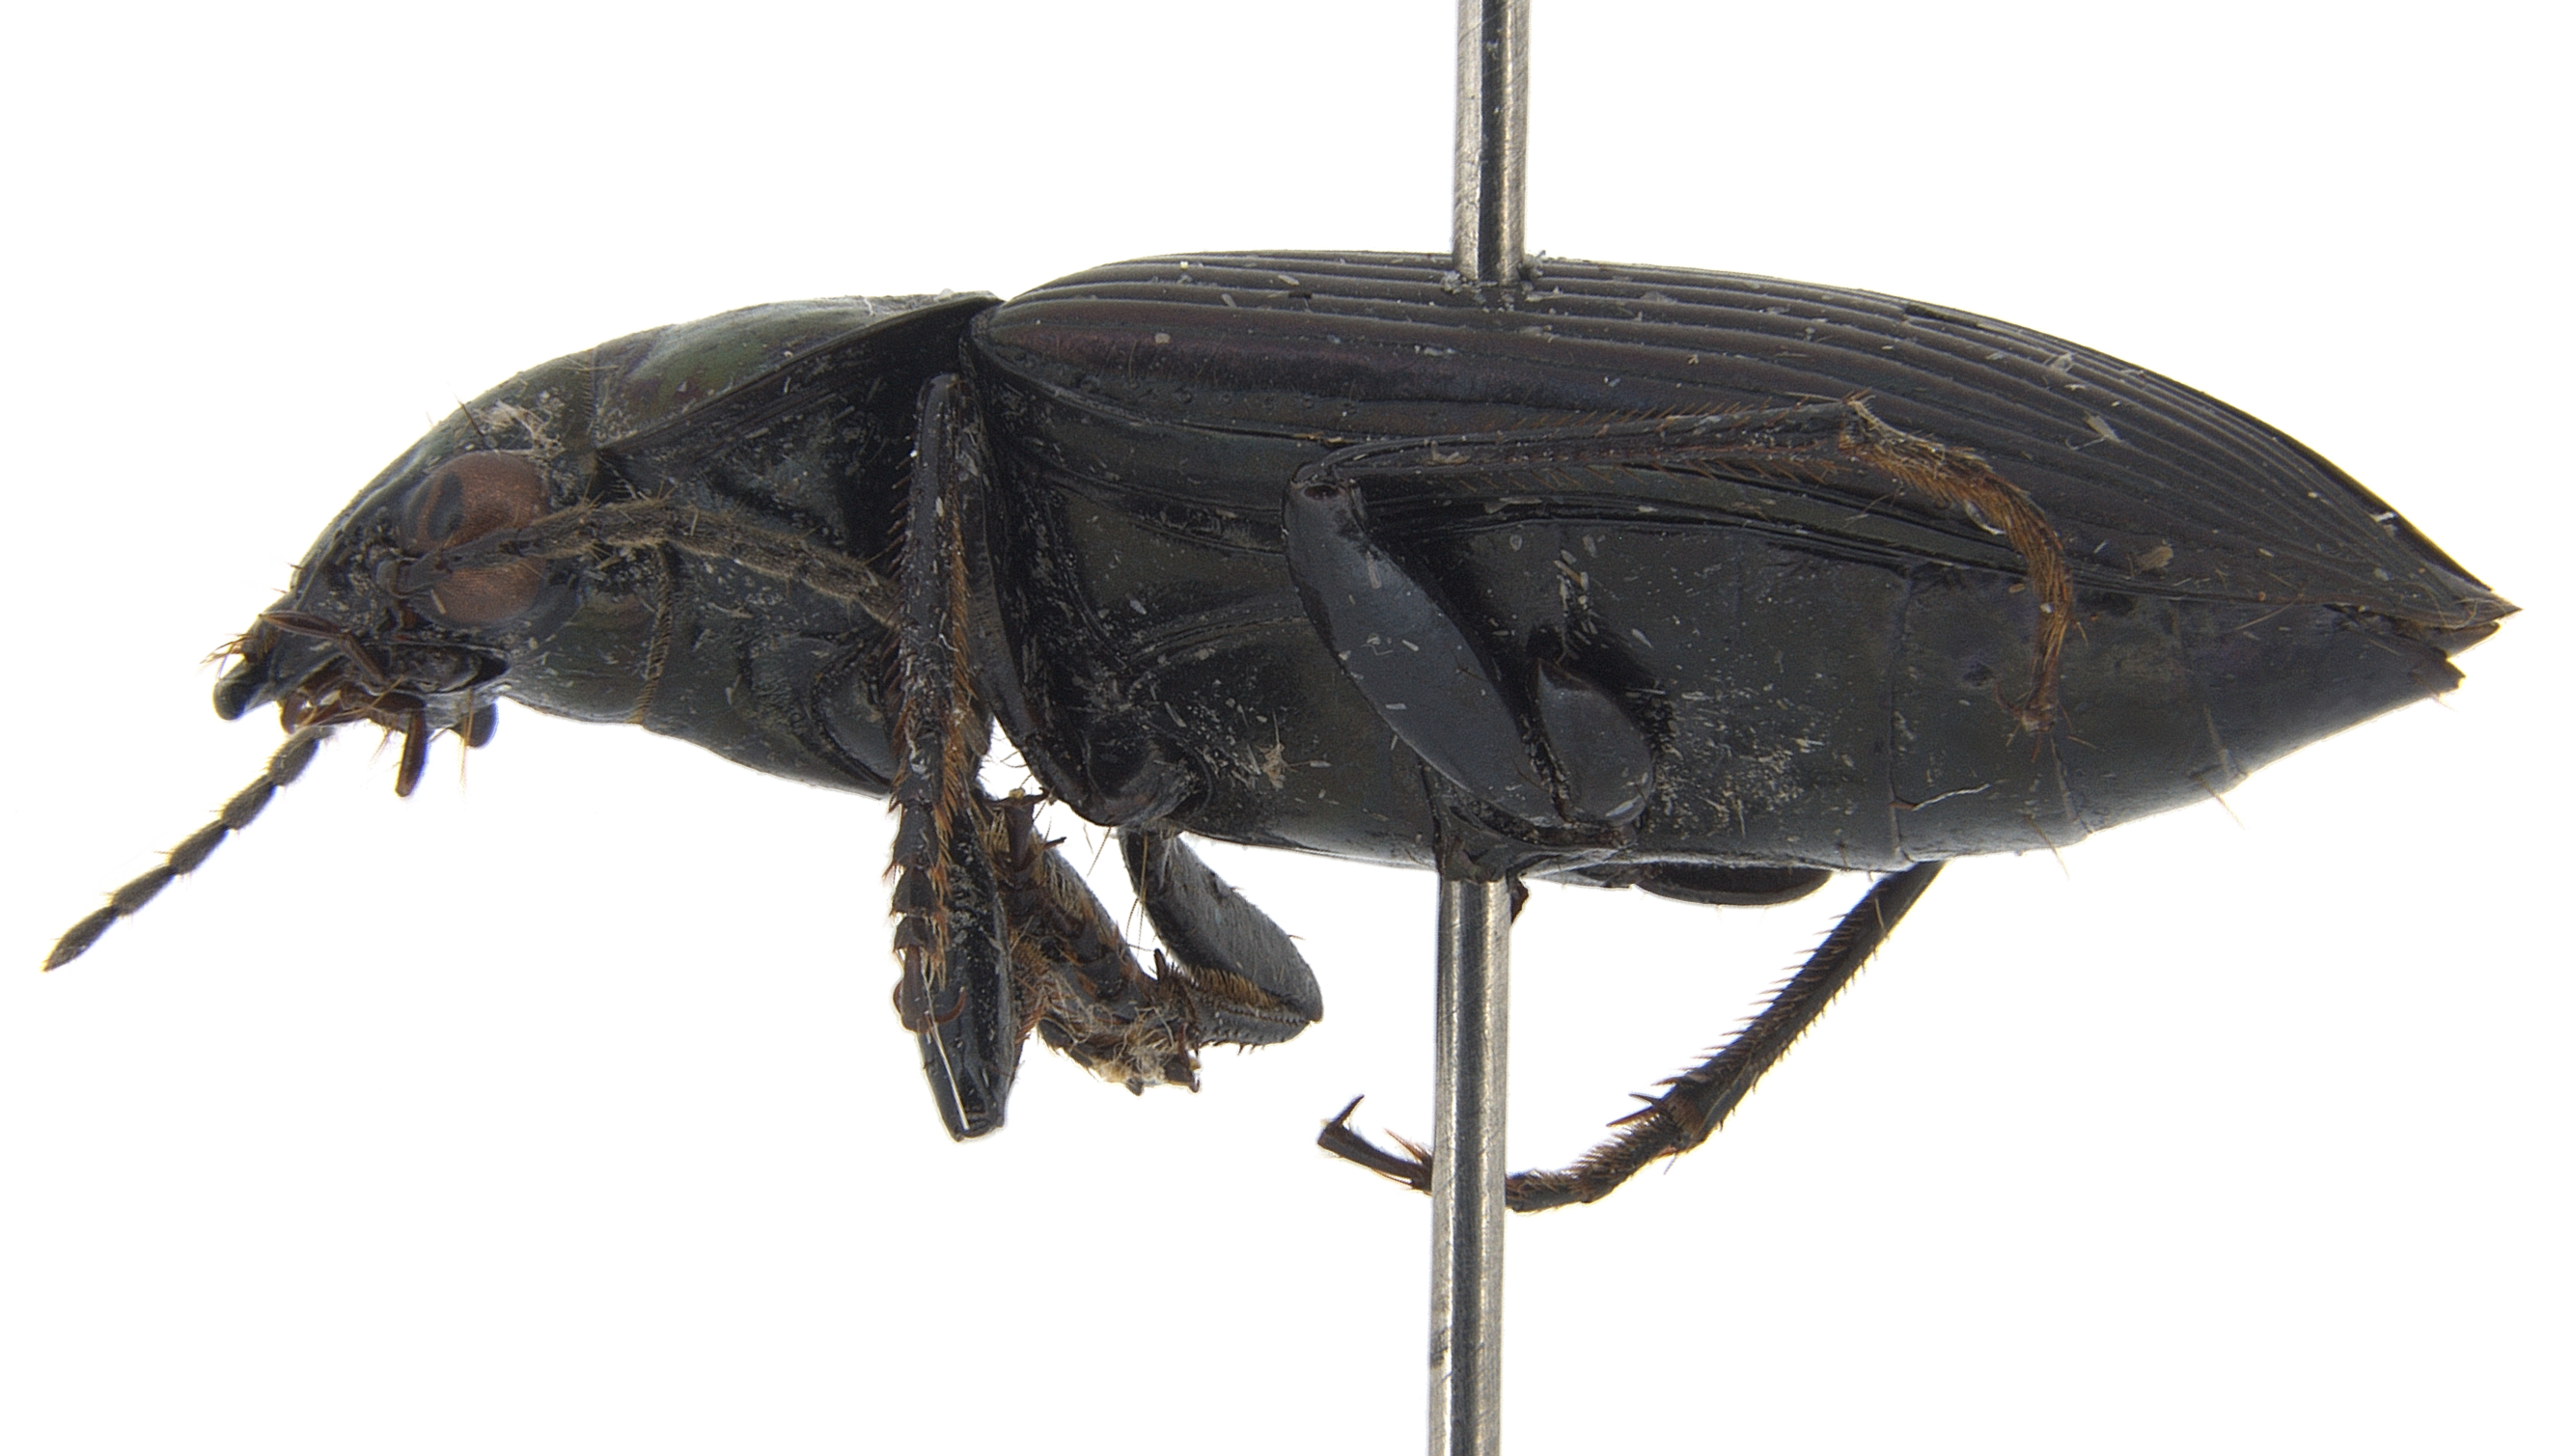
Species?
Notiobia parilis
